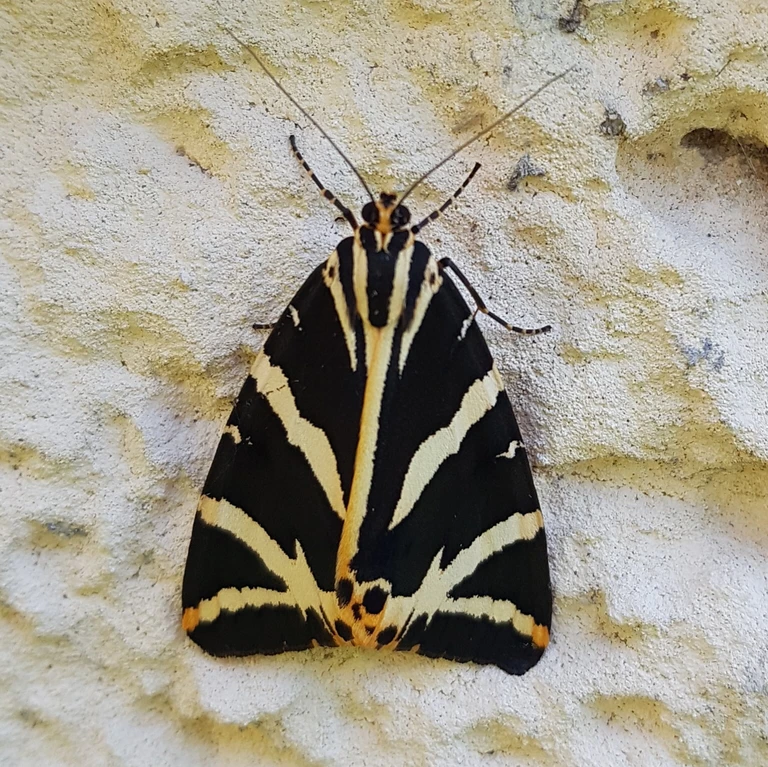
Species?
Euplagia quadripunctaria
